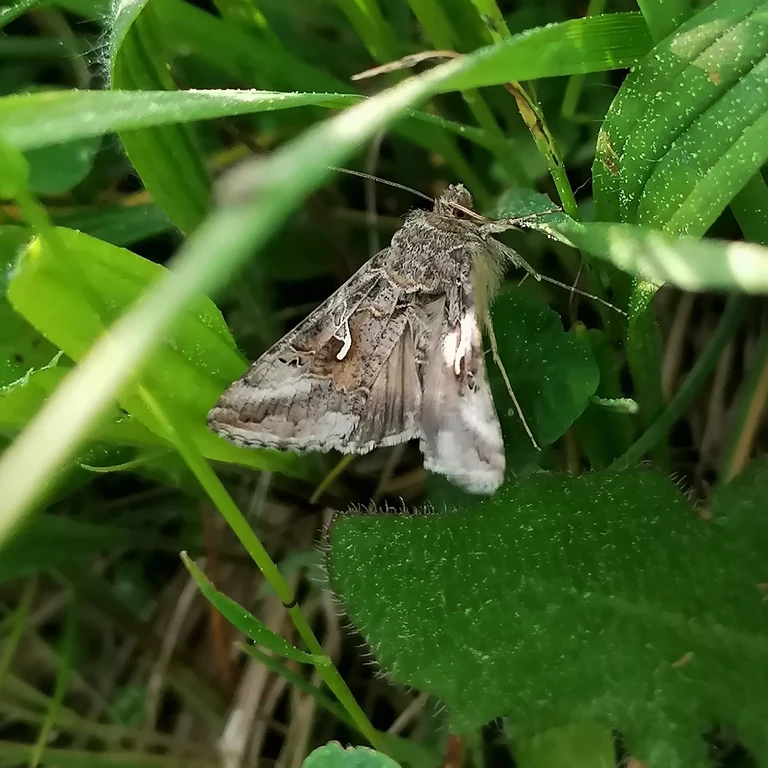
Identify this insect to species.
Autographa gamma
